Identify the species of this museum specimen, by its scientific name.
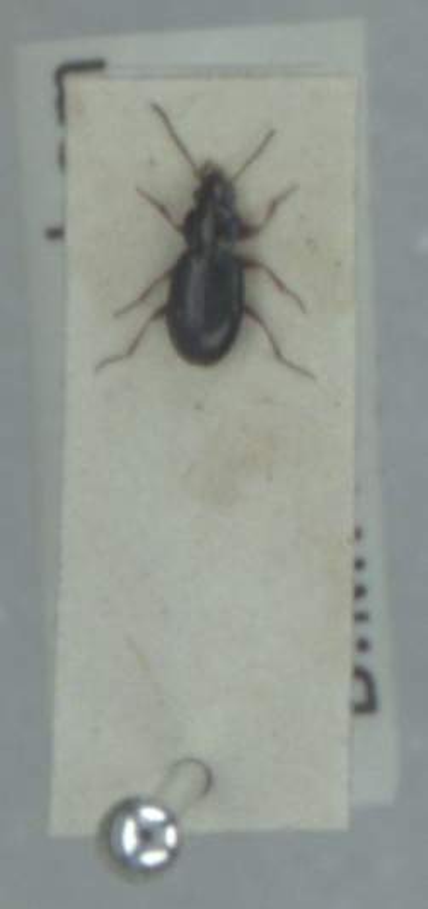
Bembidion obtusum
